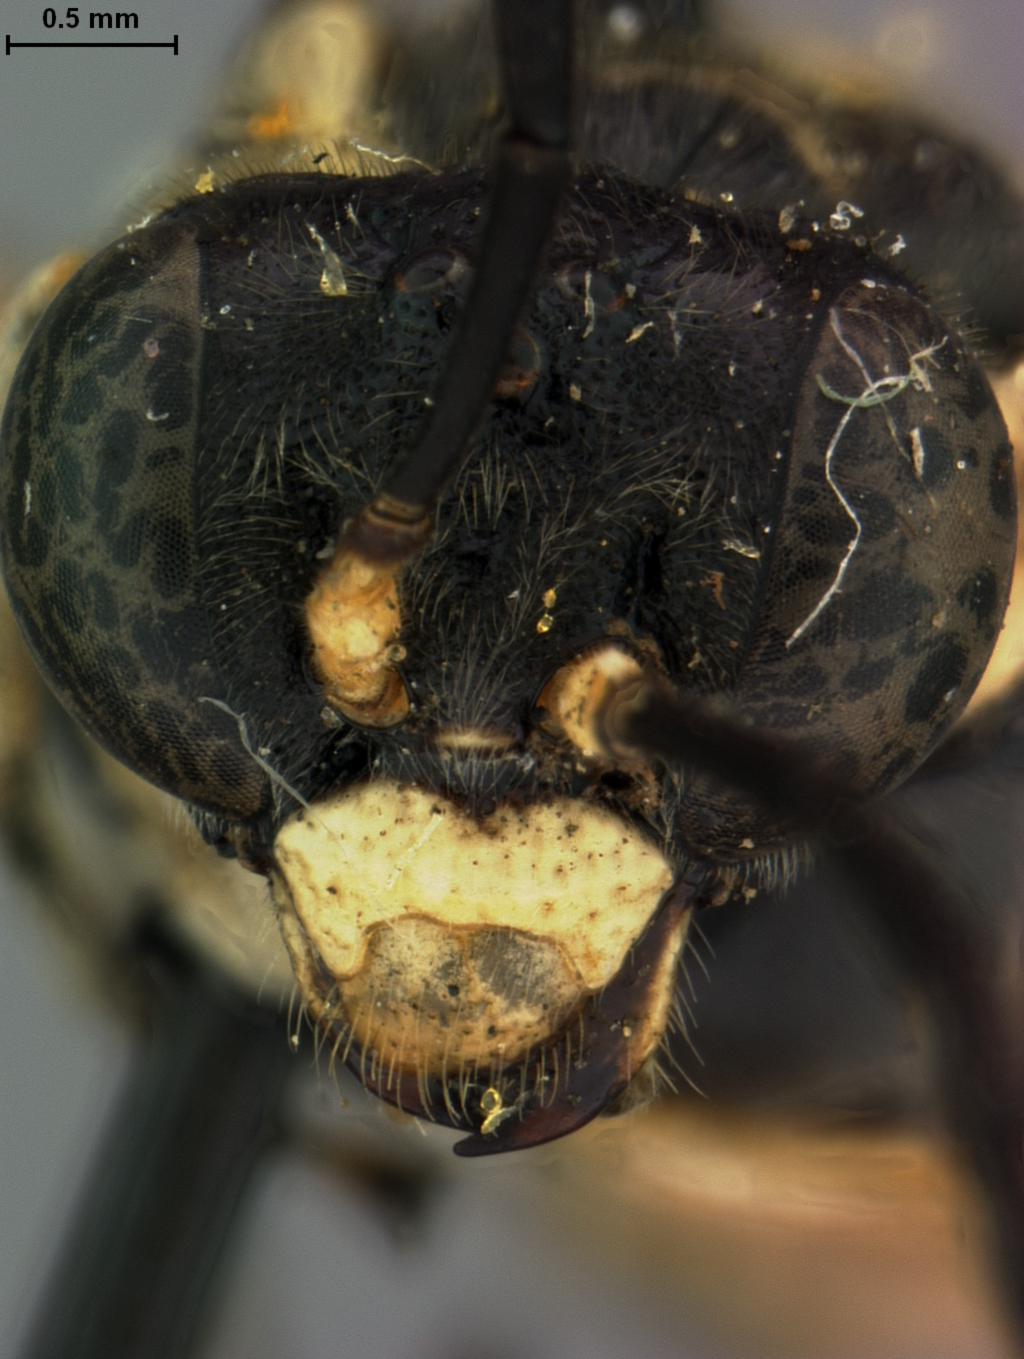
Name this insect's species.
Macrophya nigristigma
